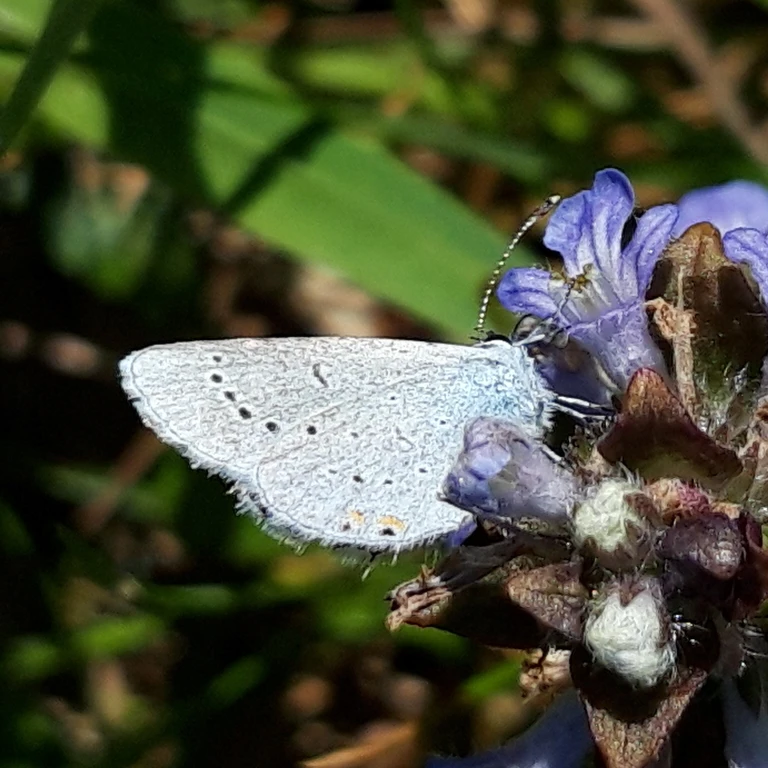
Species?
Cupido argiades (also Elkalyce argiades)
